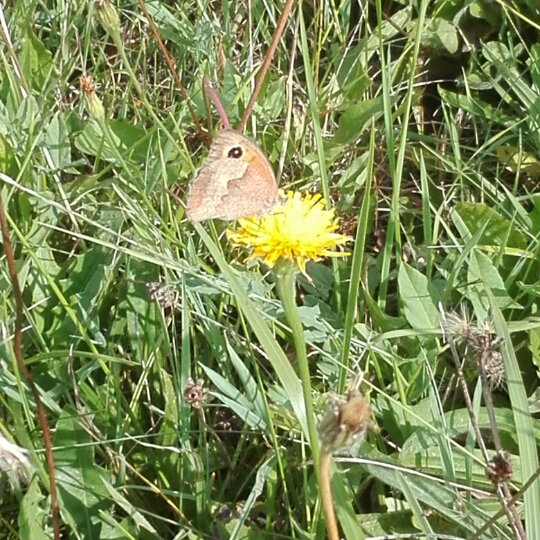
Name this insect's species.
Maniola jurtina
